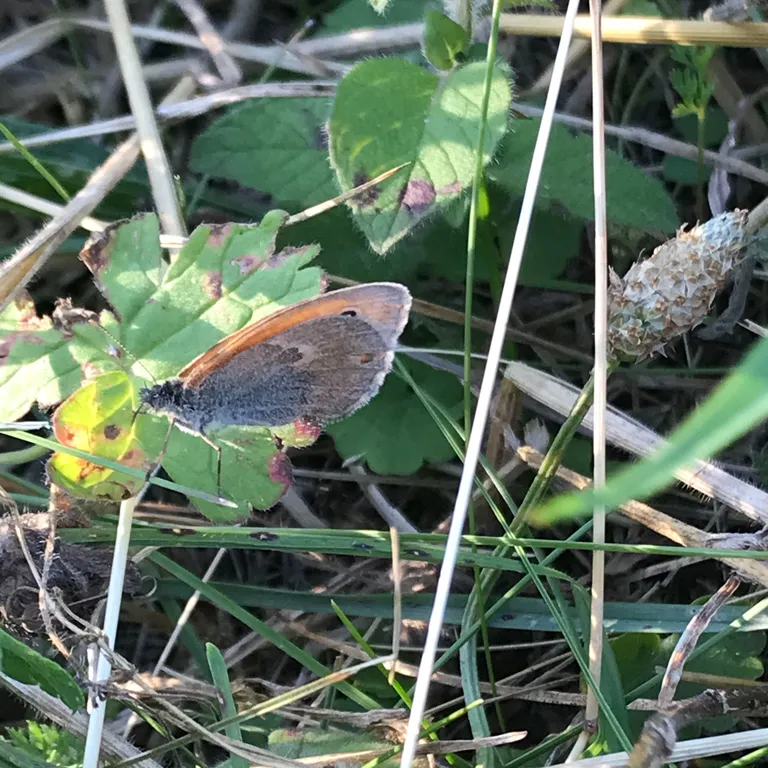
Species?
Coenonympha pamphilus
